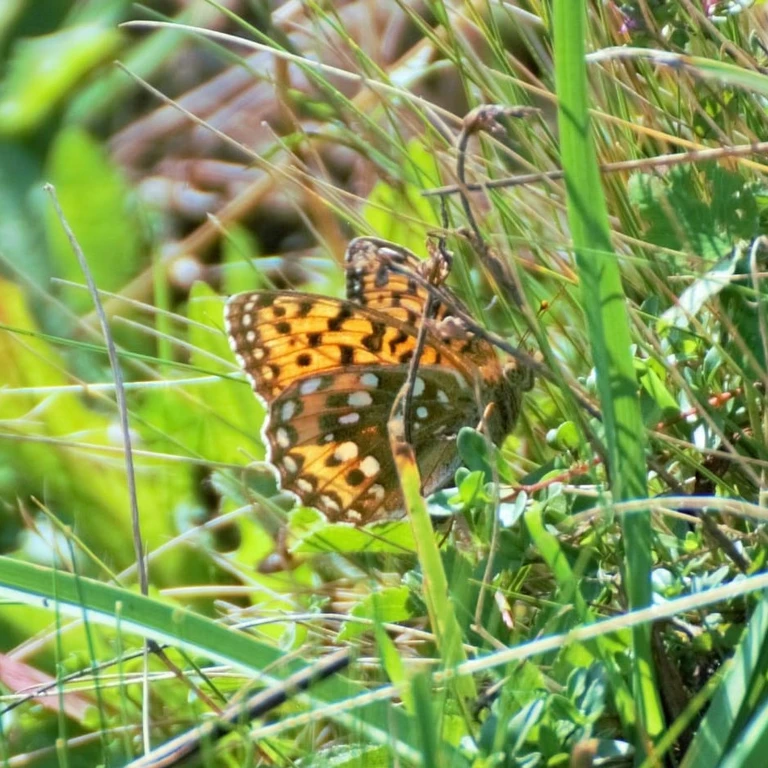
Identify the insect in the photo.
Speyeria aglaja
